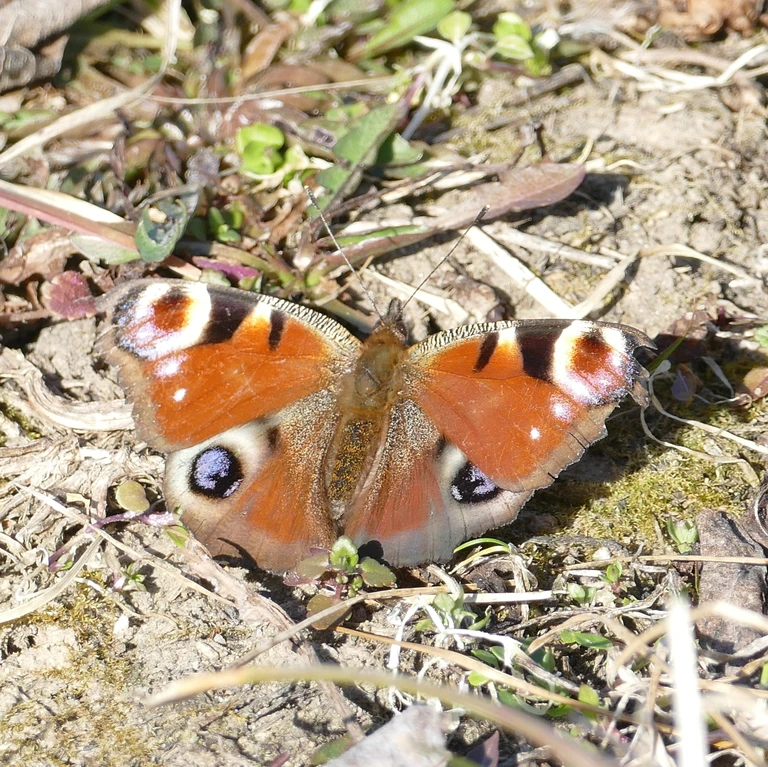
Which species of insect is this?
Aglais io
